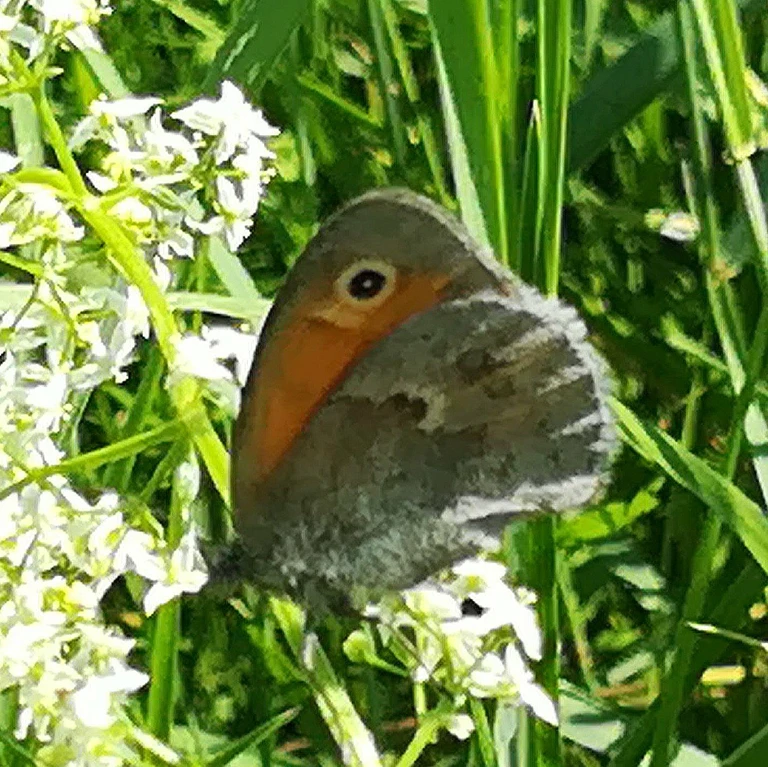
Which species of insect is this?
Coenonympha pamphilus
